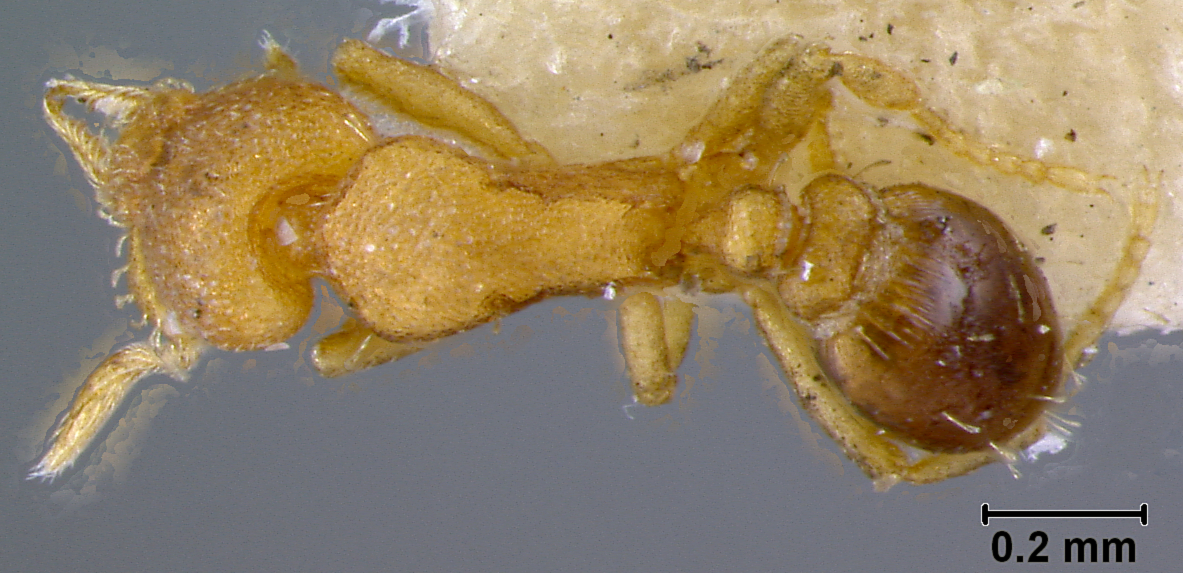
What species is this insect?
Strumigenys brevicornis
